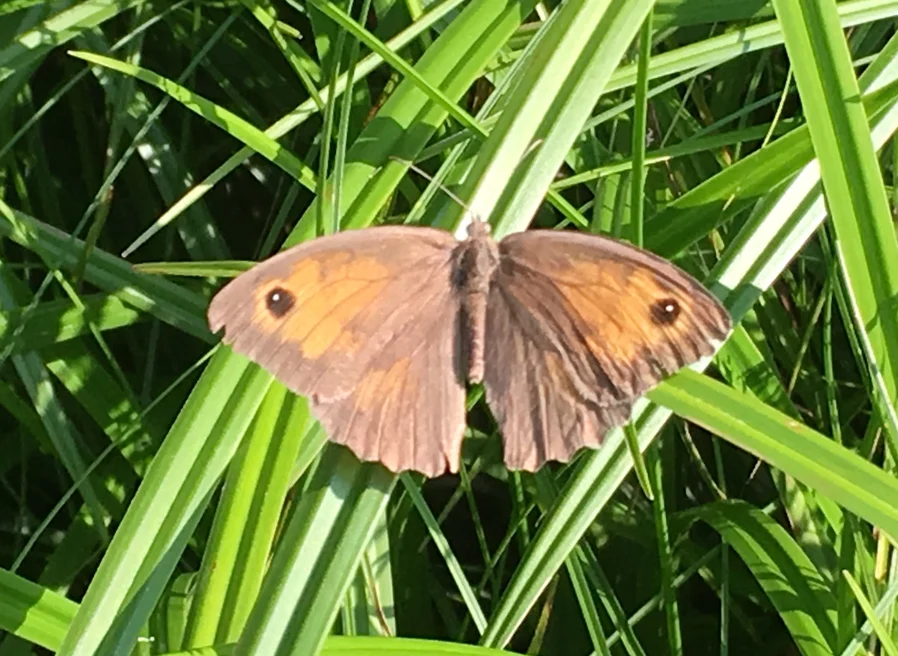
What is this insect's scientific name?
Maniola jurtina
